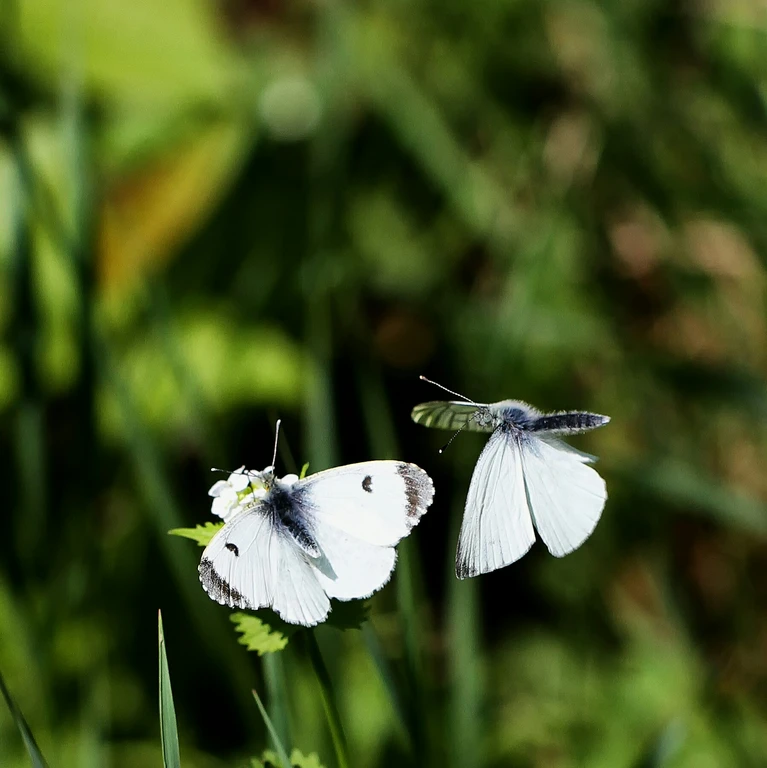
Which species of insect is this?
Anthocharis cardamines
